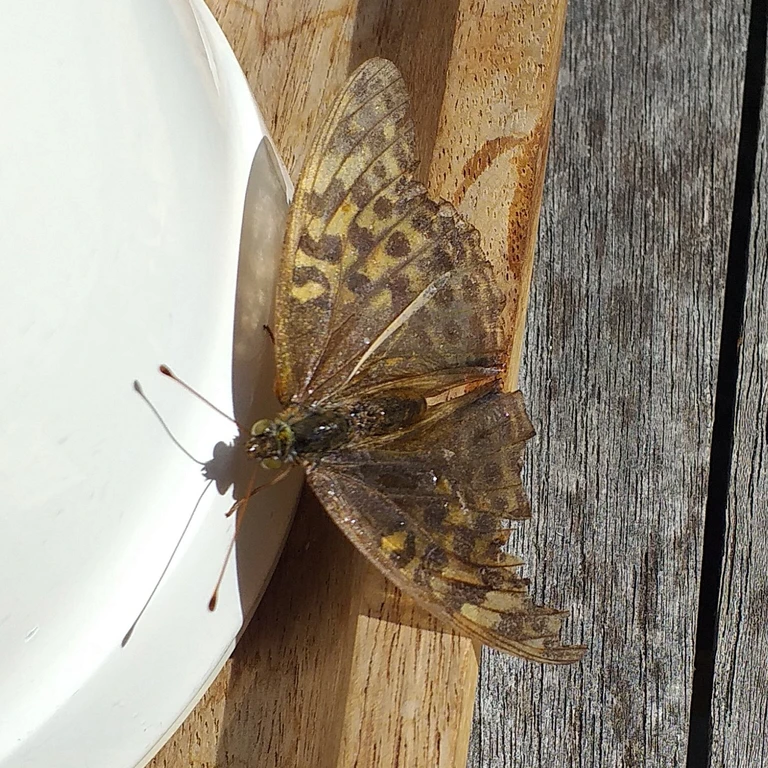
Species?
Argynnis paphia
